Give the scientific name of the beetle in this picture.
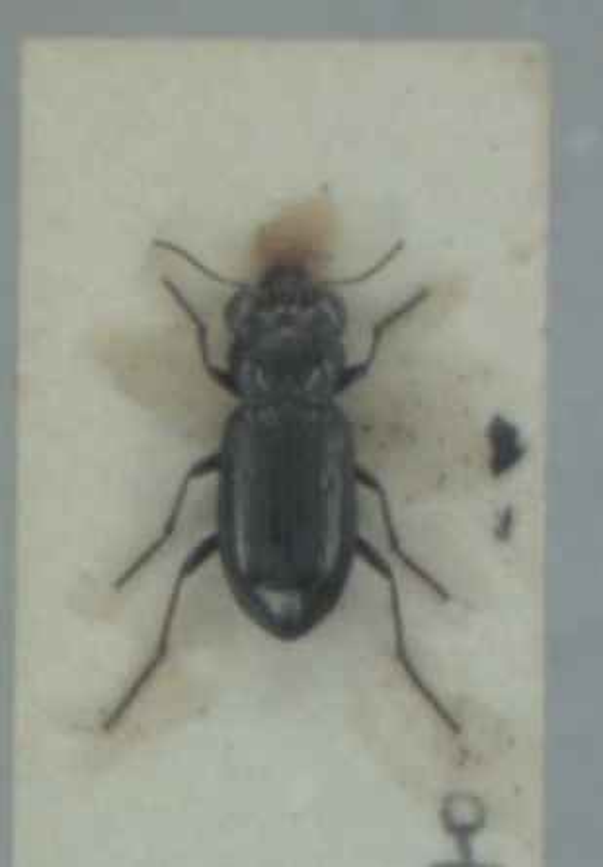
Notiophilus palustris
